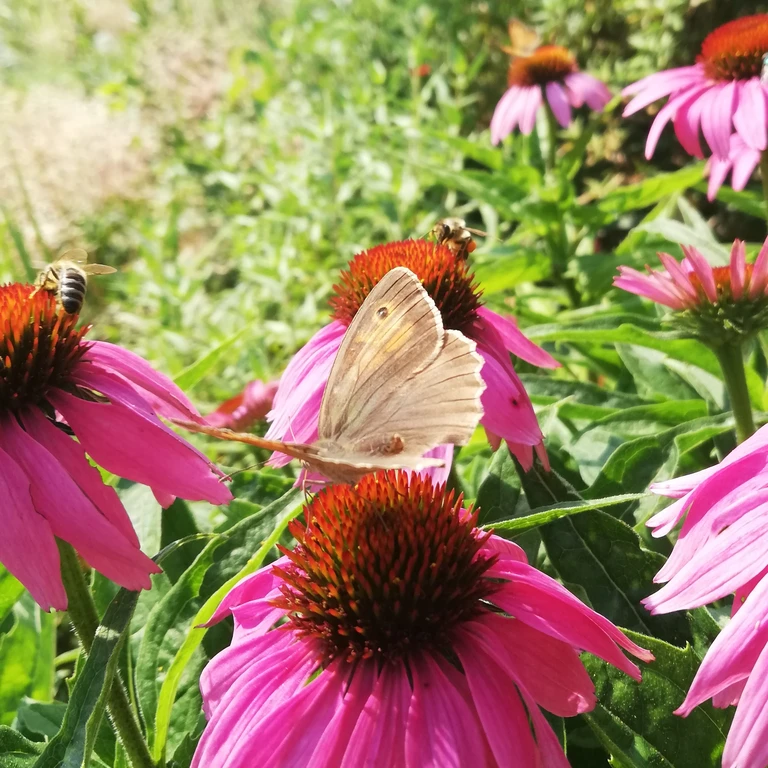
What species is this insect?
Maniola jurtina
